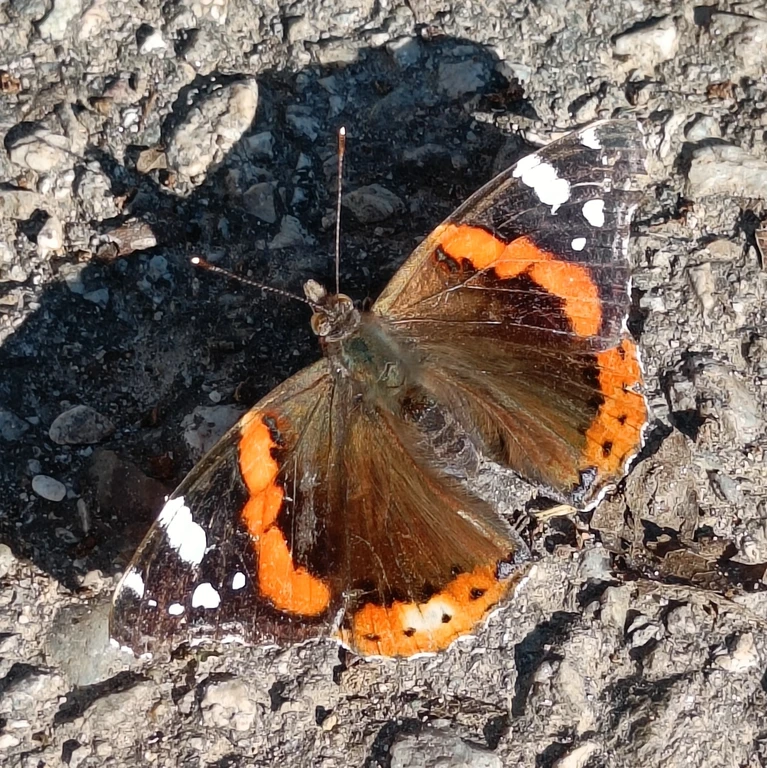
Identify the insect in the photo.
Vanessa atalanta
